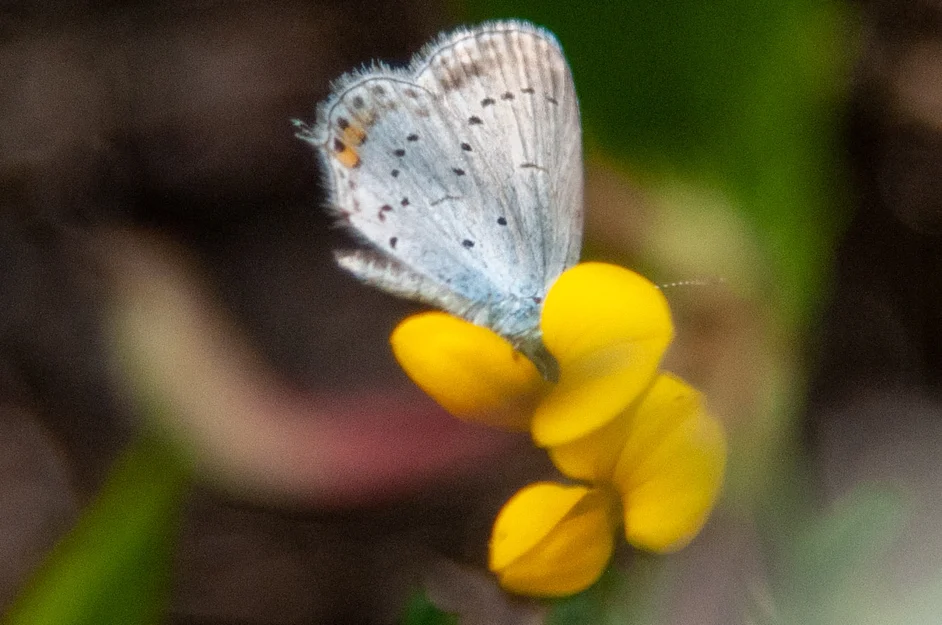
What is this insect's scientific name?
Cupido argiades (also Elkalyce argiades)
